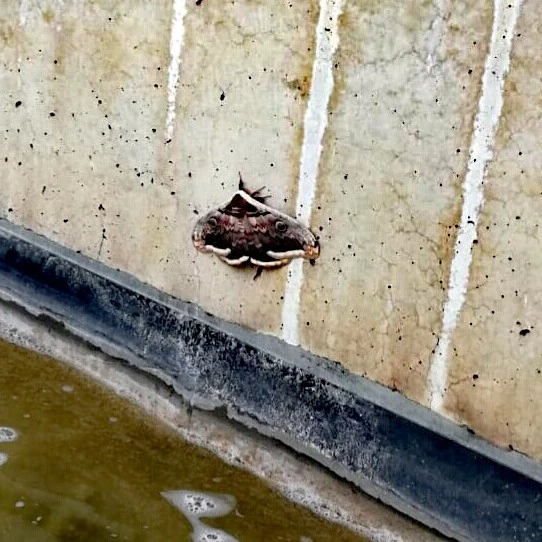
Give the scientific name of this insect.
Saturnia pyri
